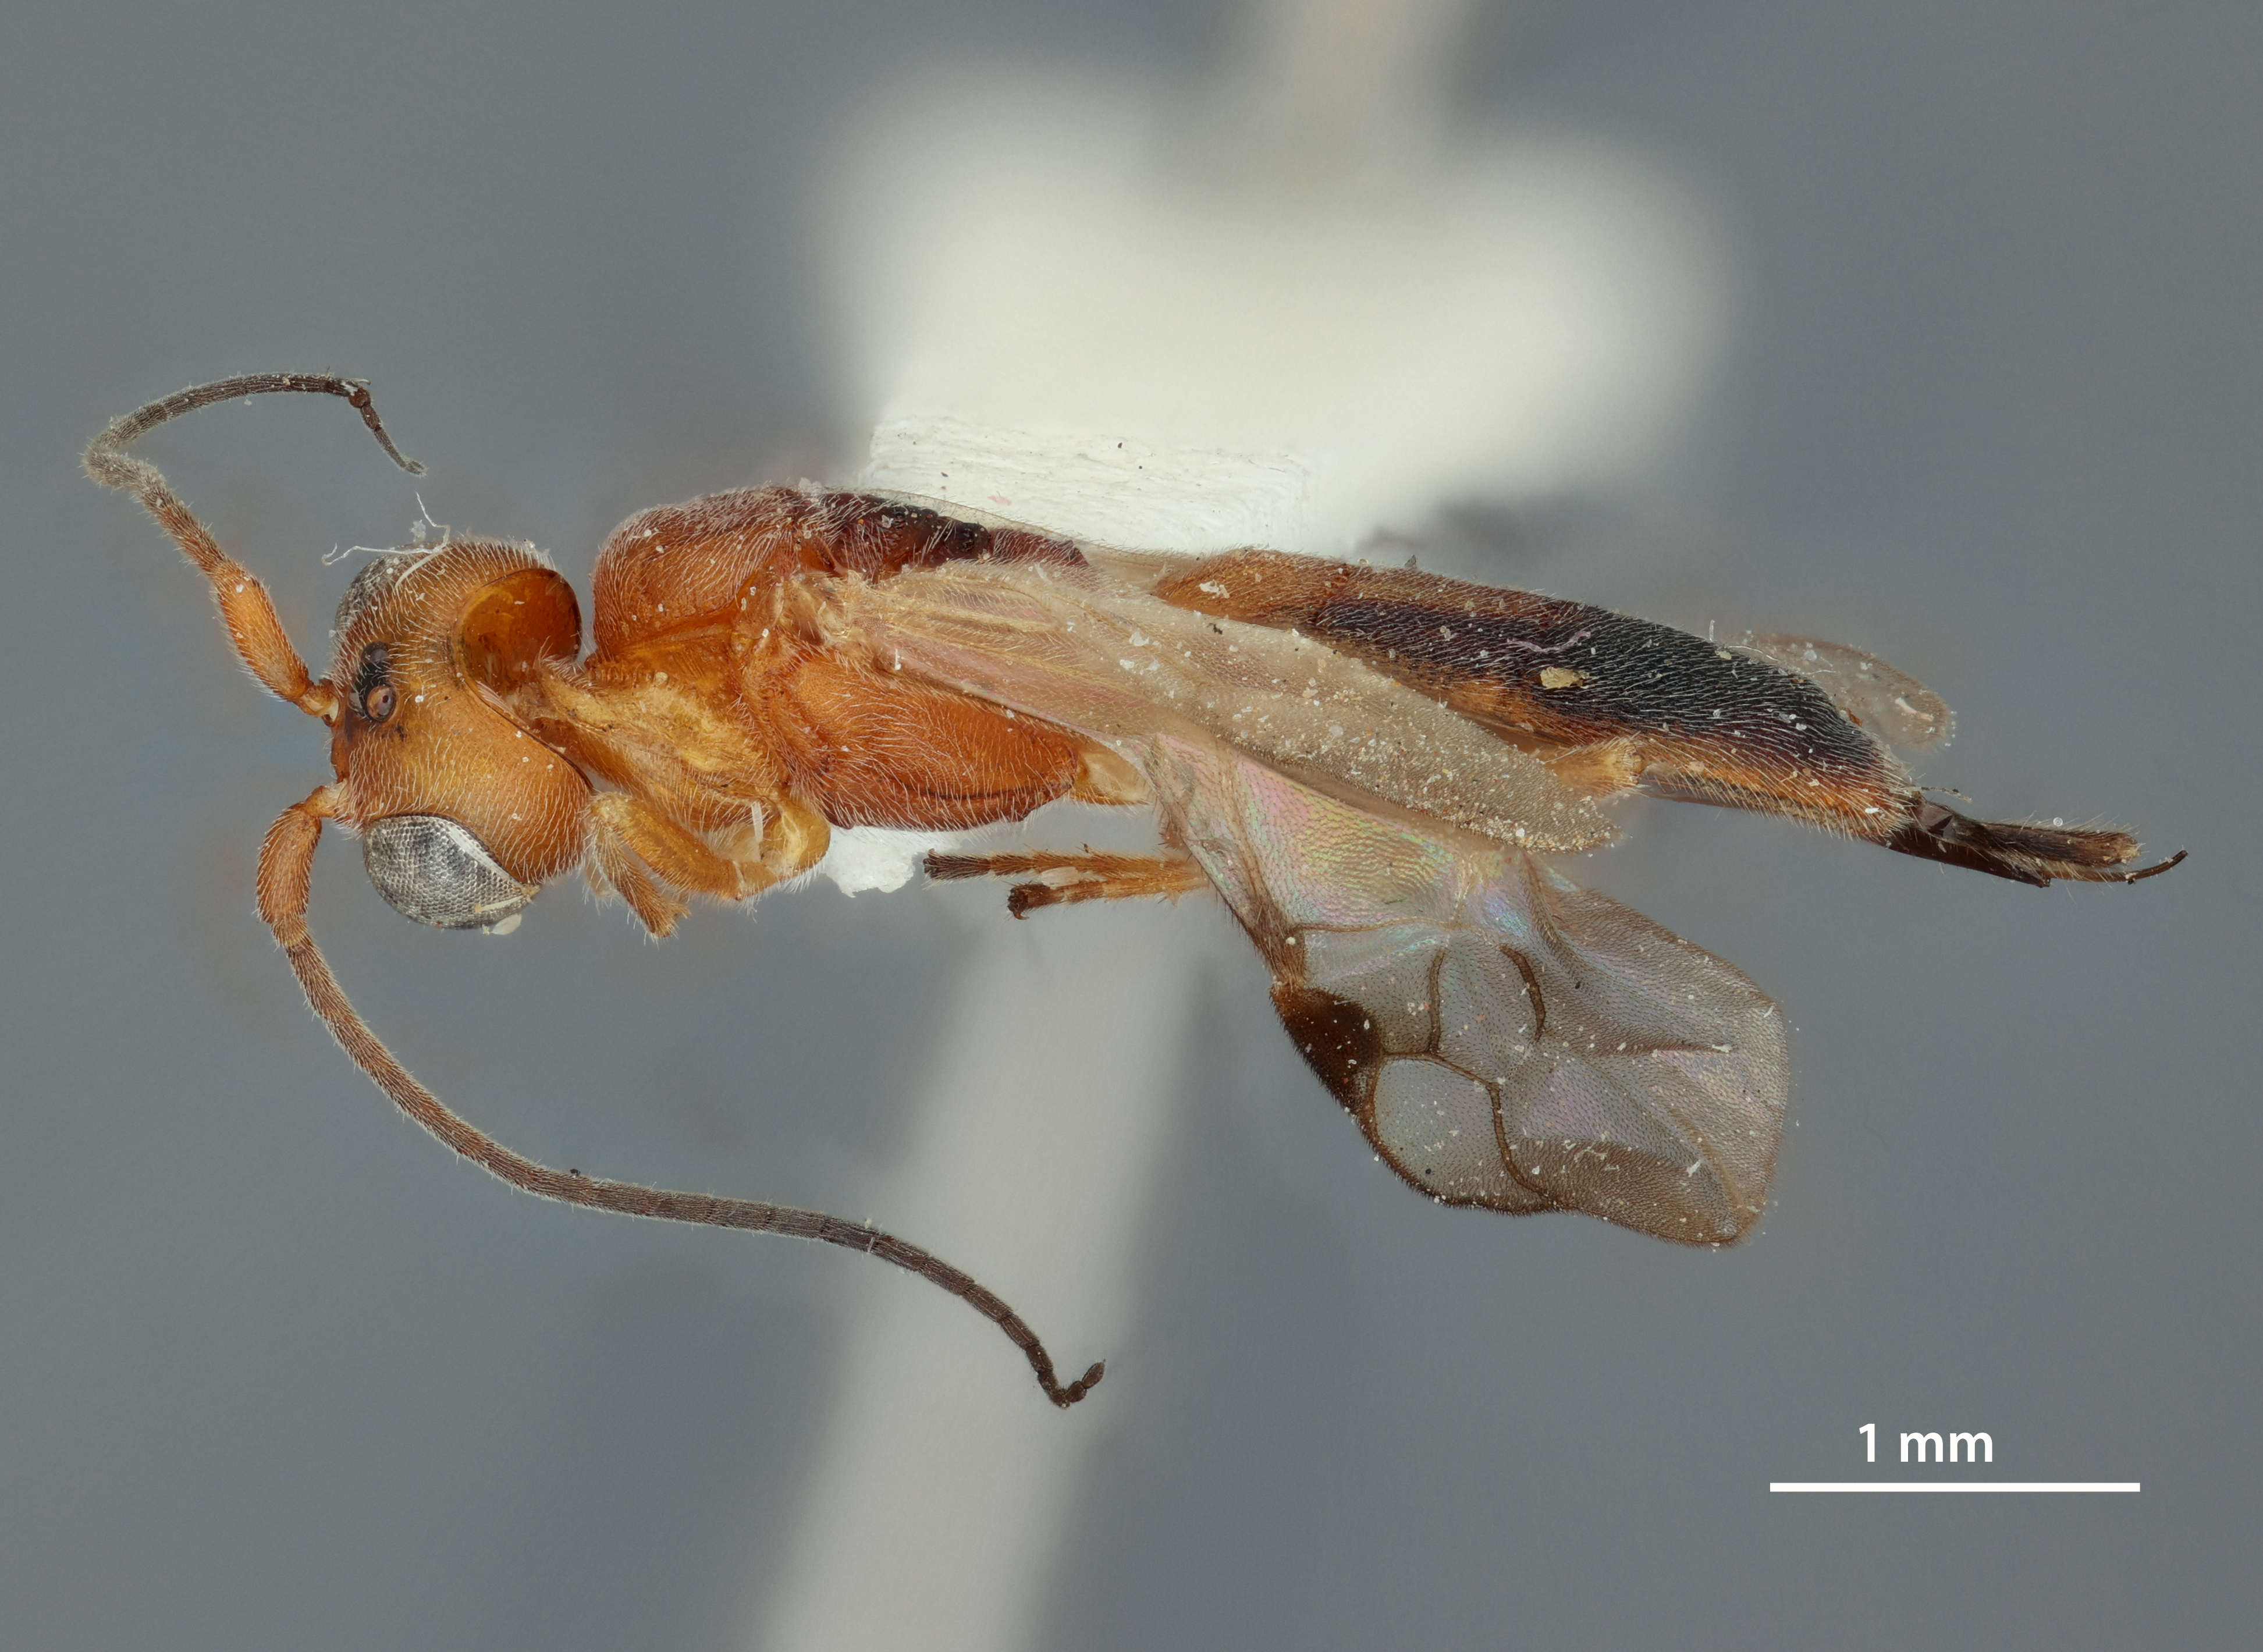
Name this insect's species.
Phanerotoma decticauda
